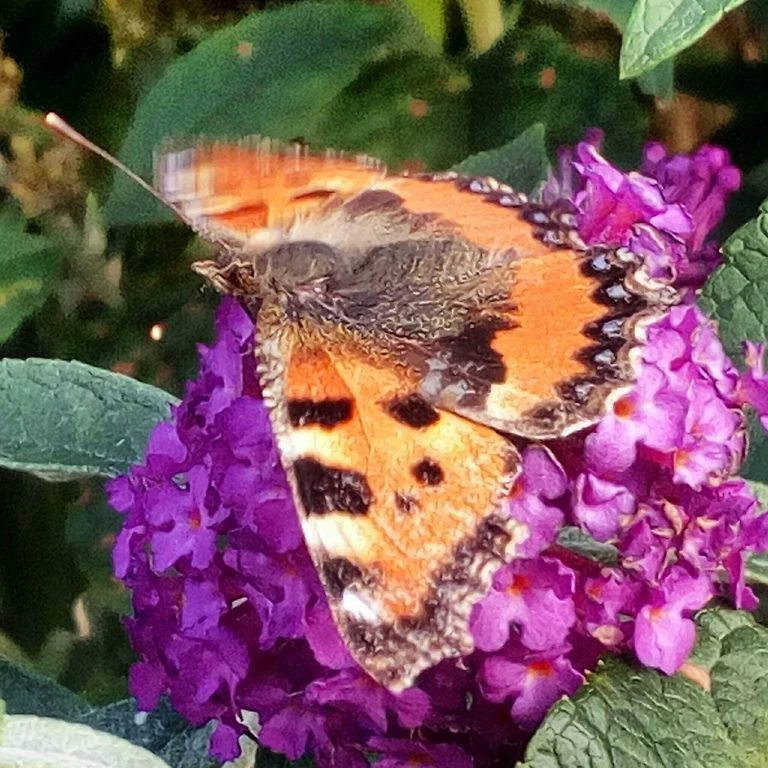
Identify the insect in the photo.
Aglais urticae
